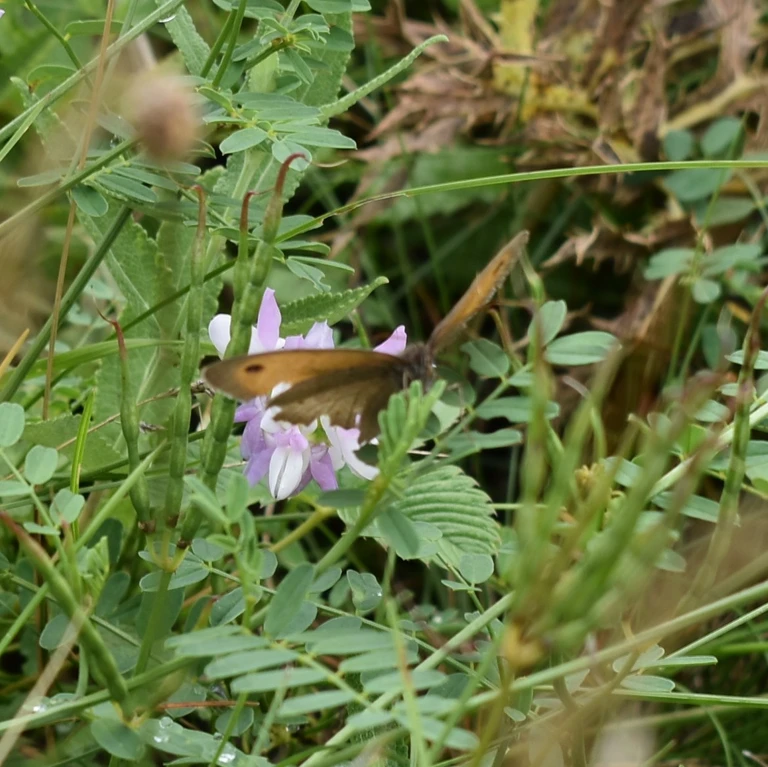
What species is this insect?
Maniola jurtina
